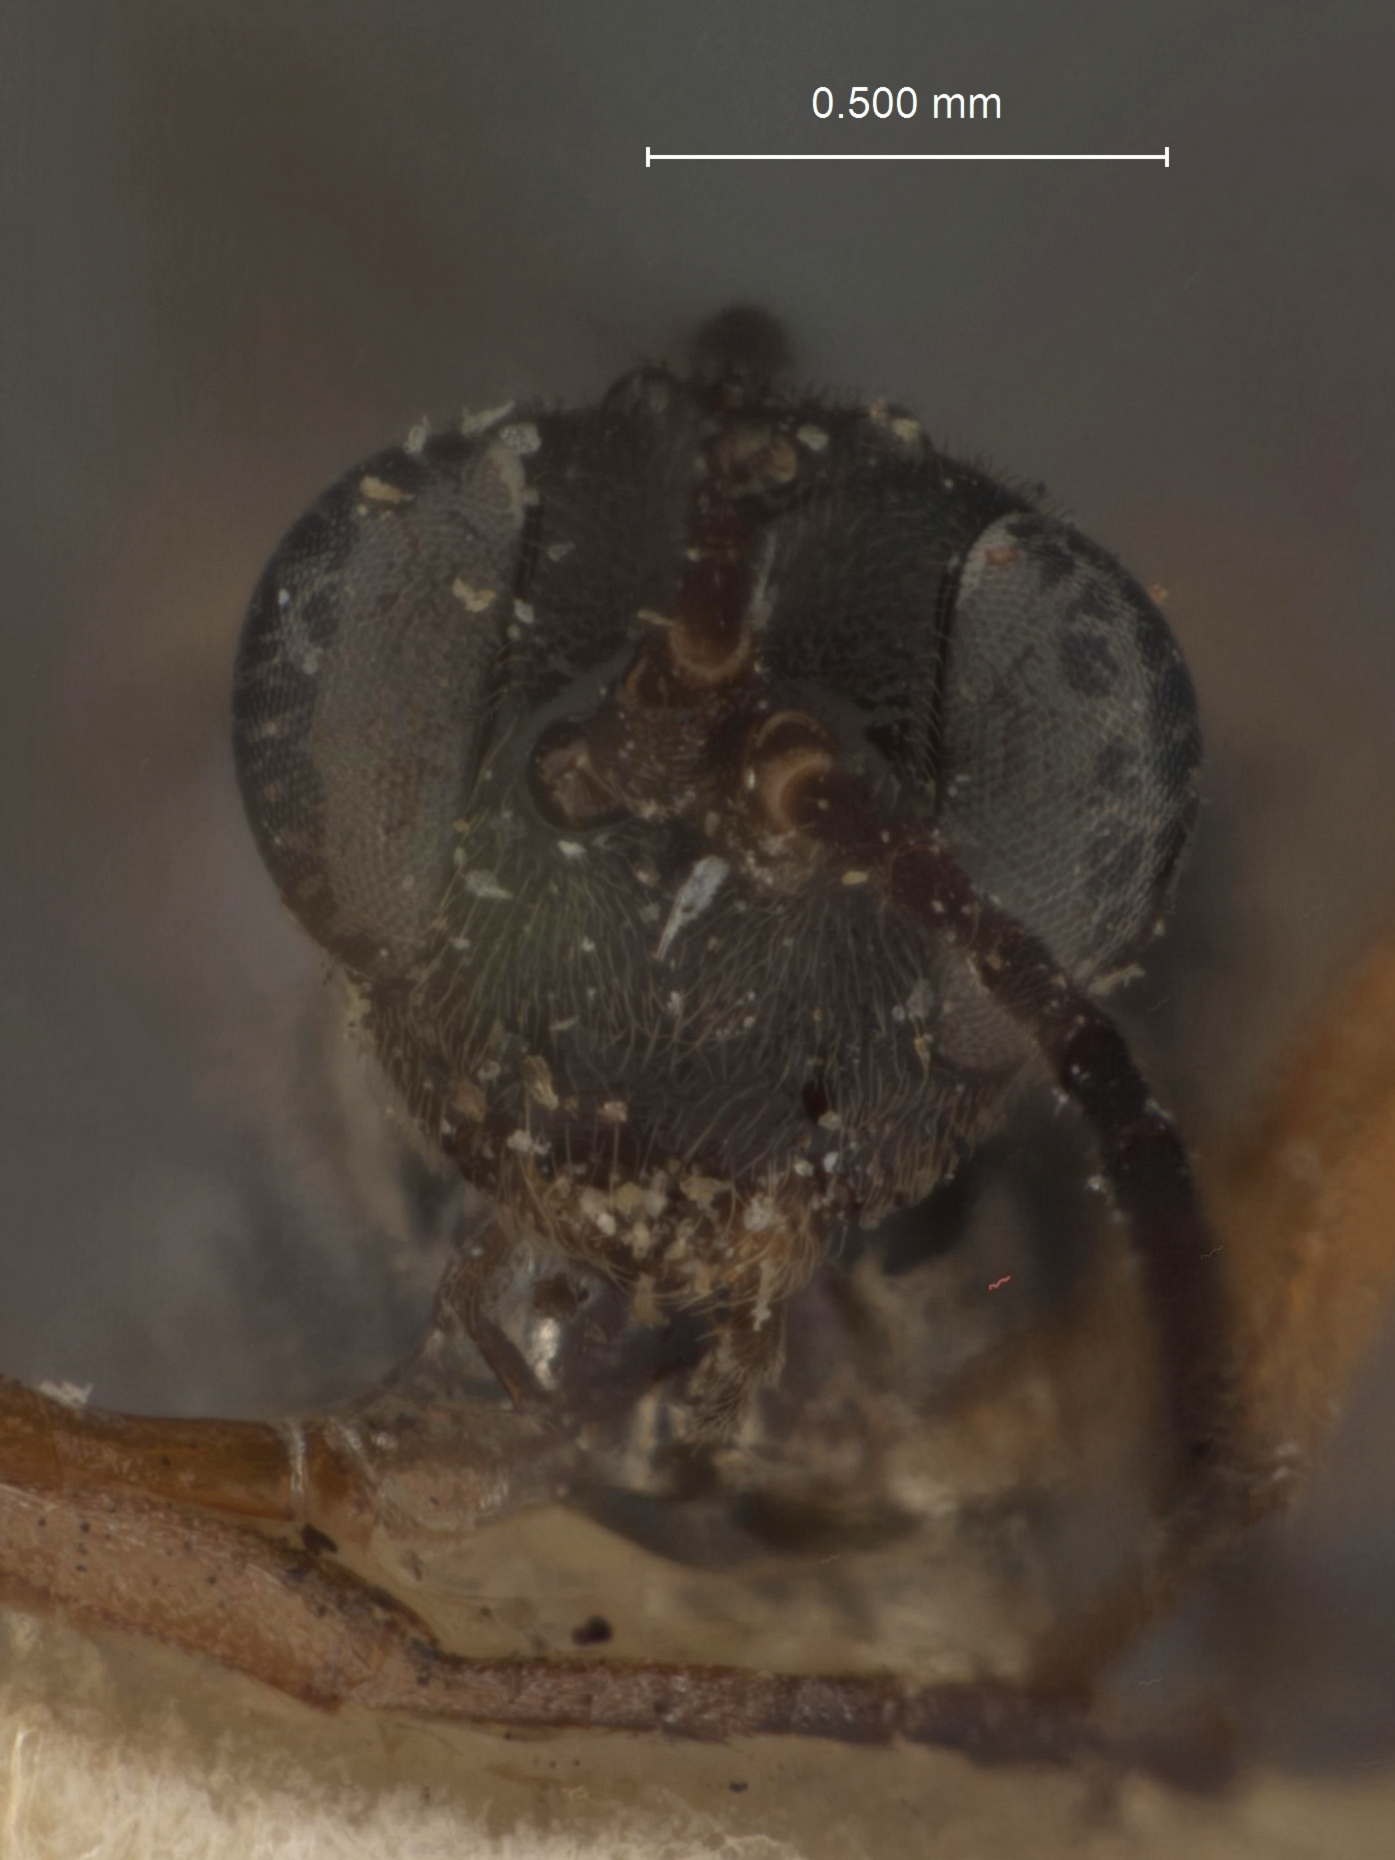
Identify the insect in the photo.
Hemiteles hungerfordi
